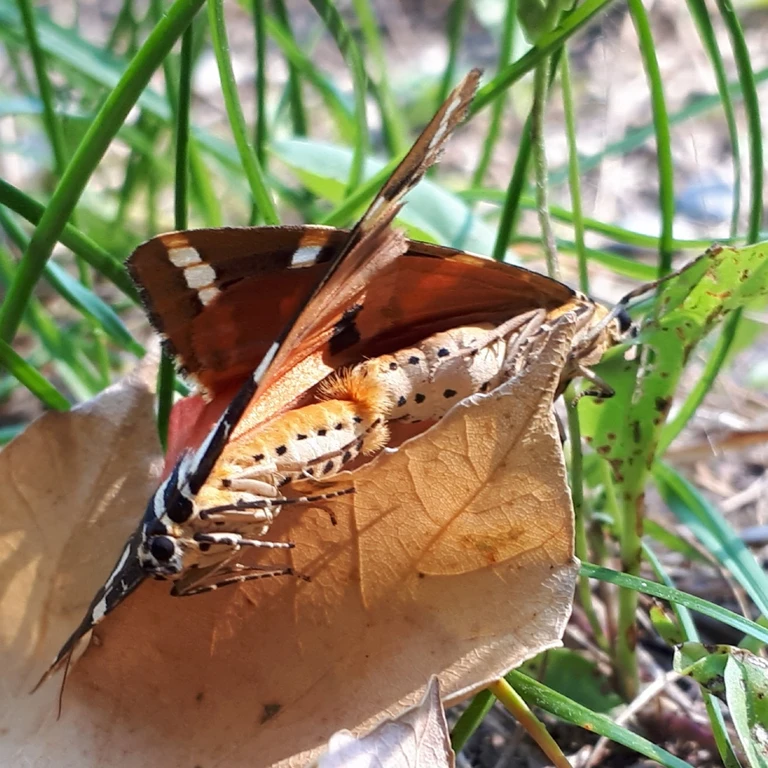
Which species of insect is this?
Euplagia quadripunctaria
